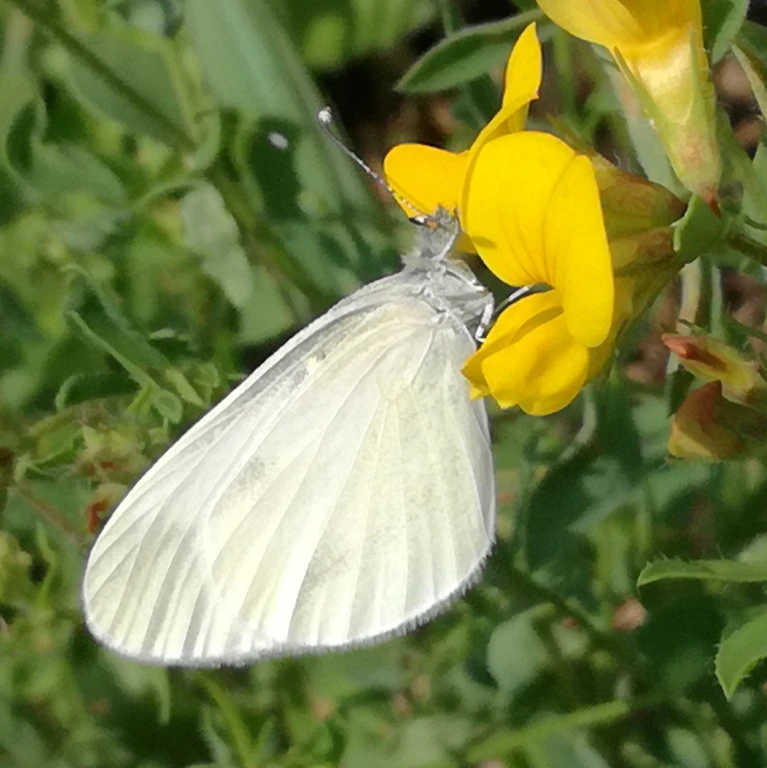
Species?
Leptidea sinapis/juvernica
